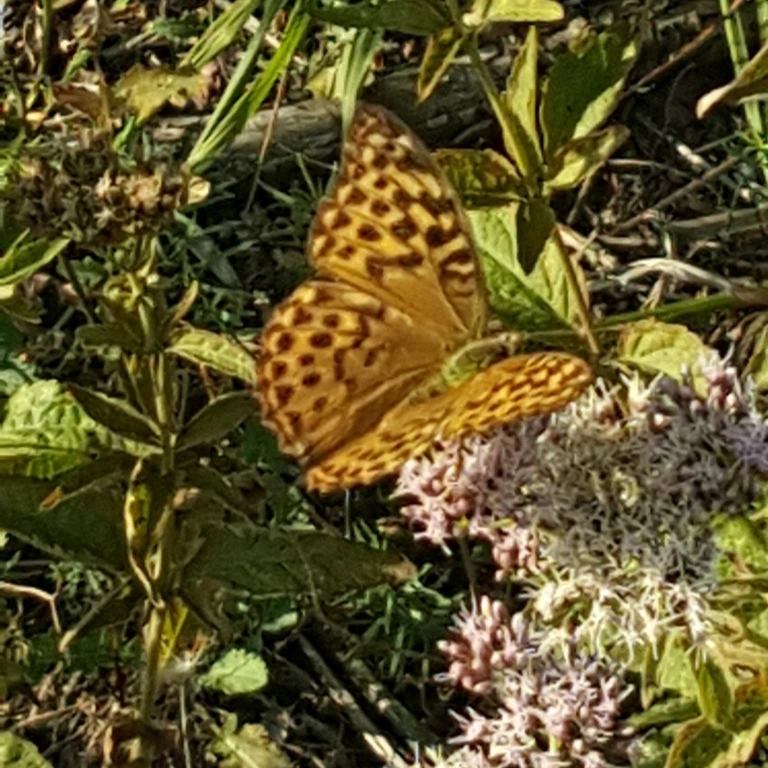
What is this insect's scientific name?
Argynnis paphia
